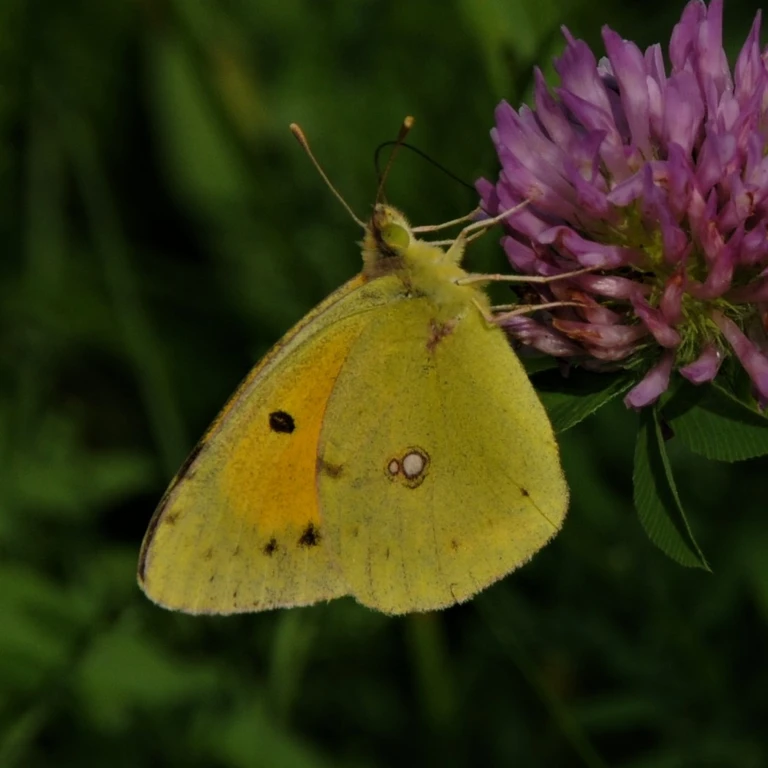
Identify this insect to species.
Colias croceus
